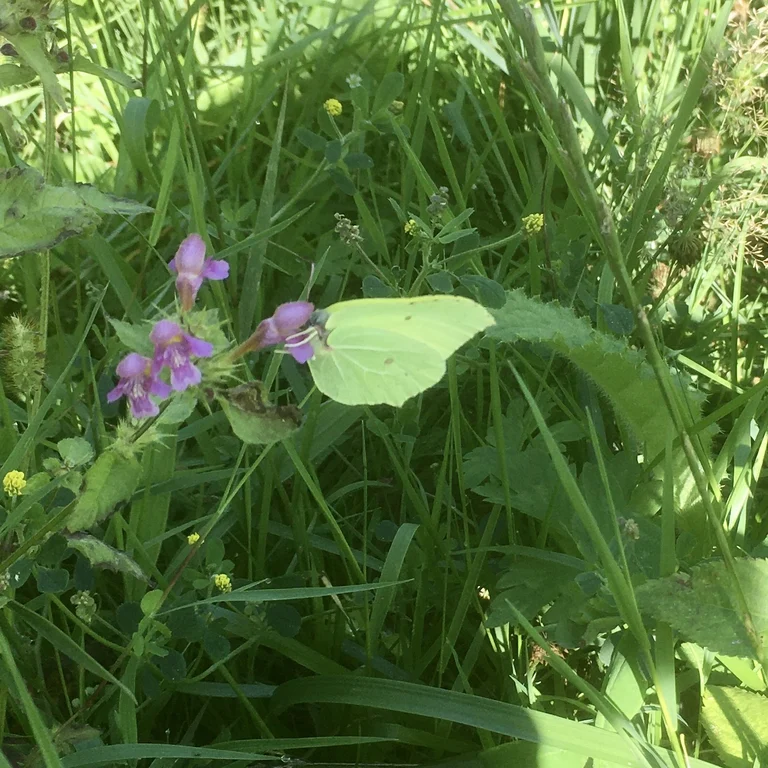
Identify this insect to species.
Gonepteryx rhamni
